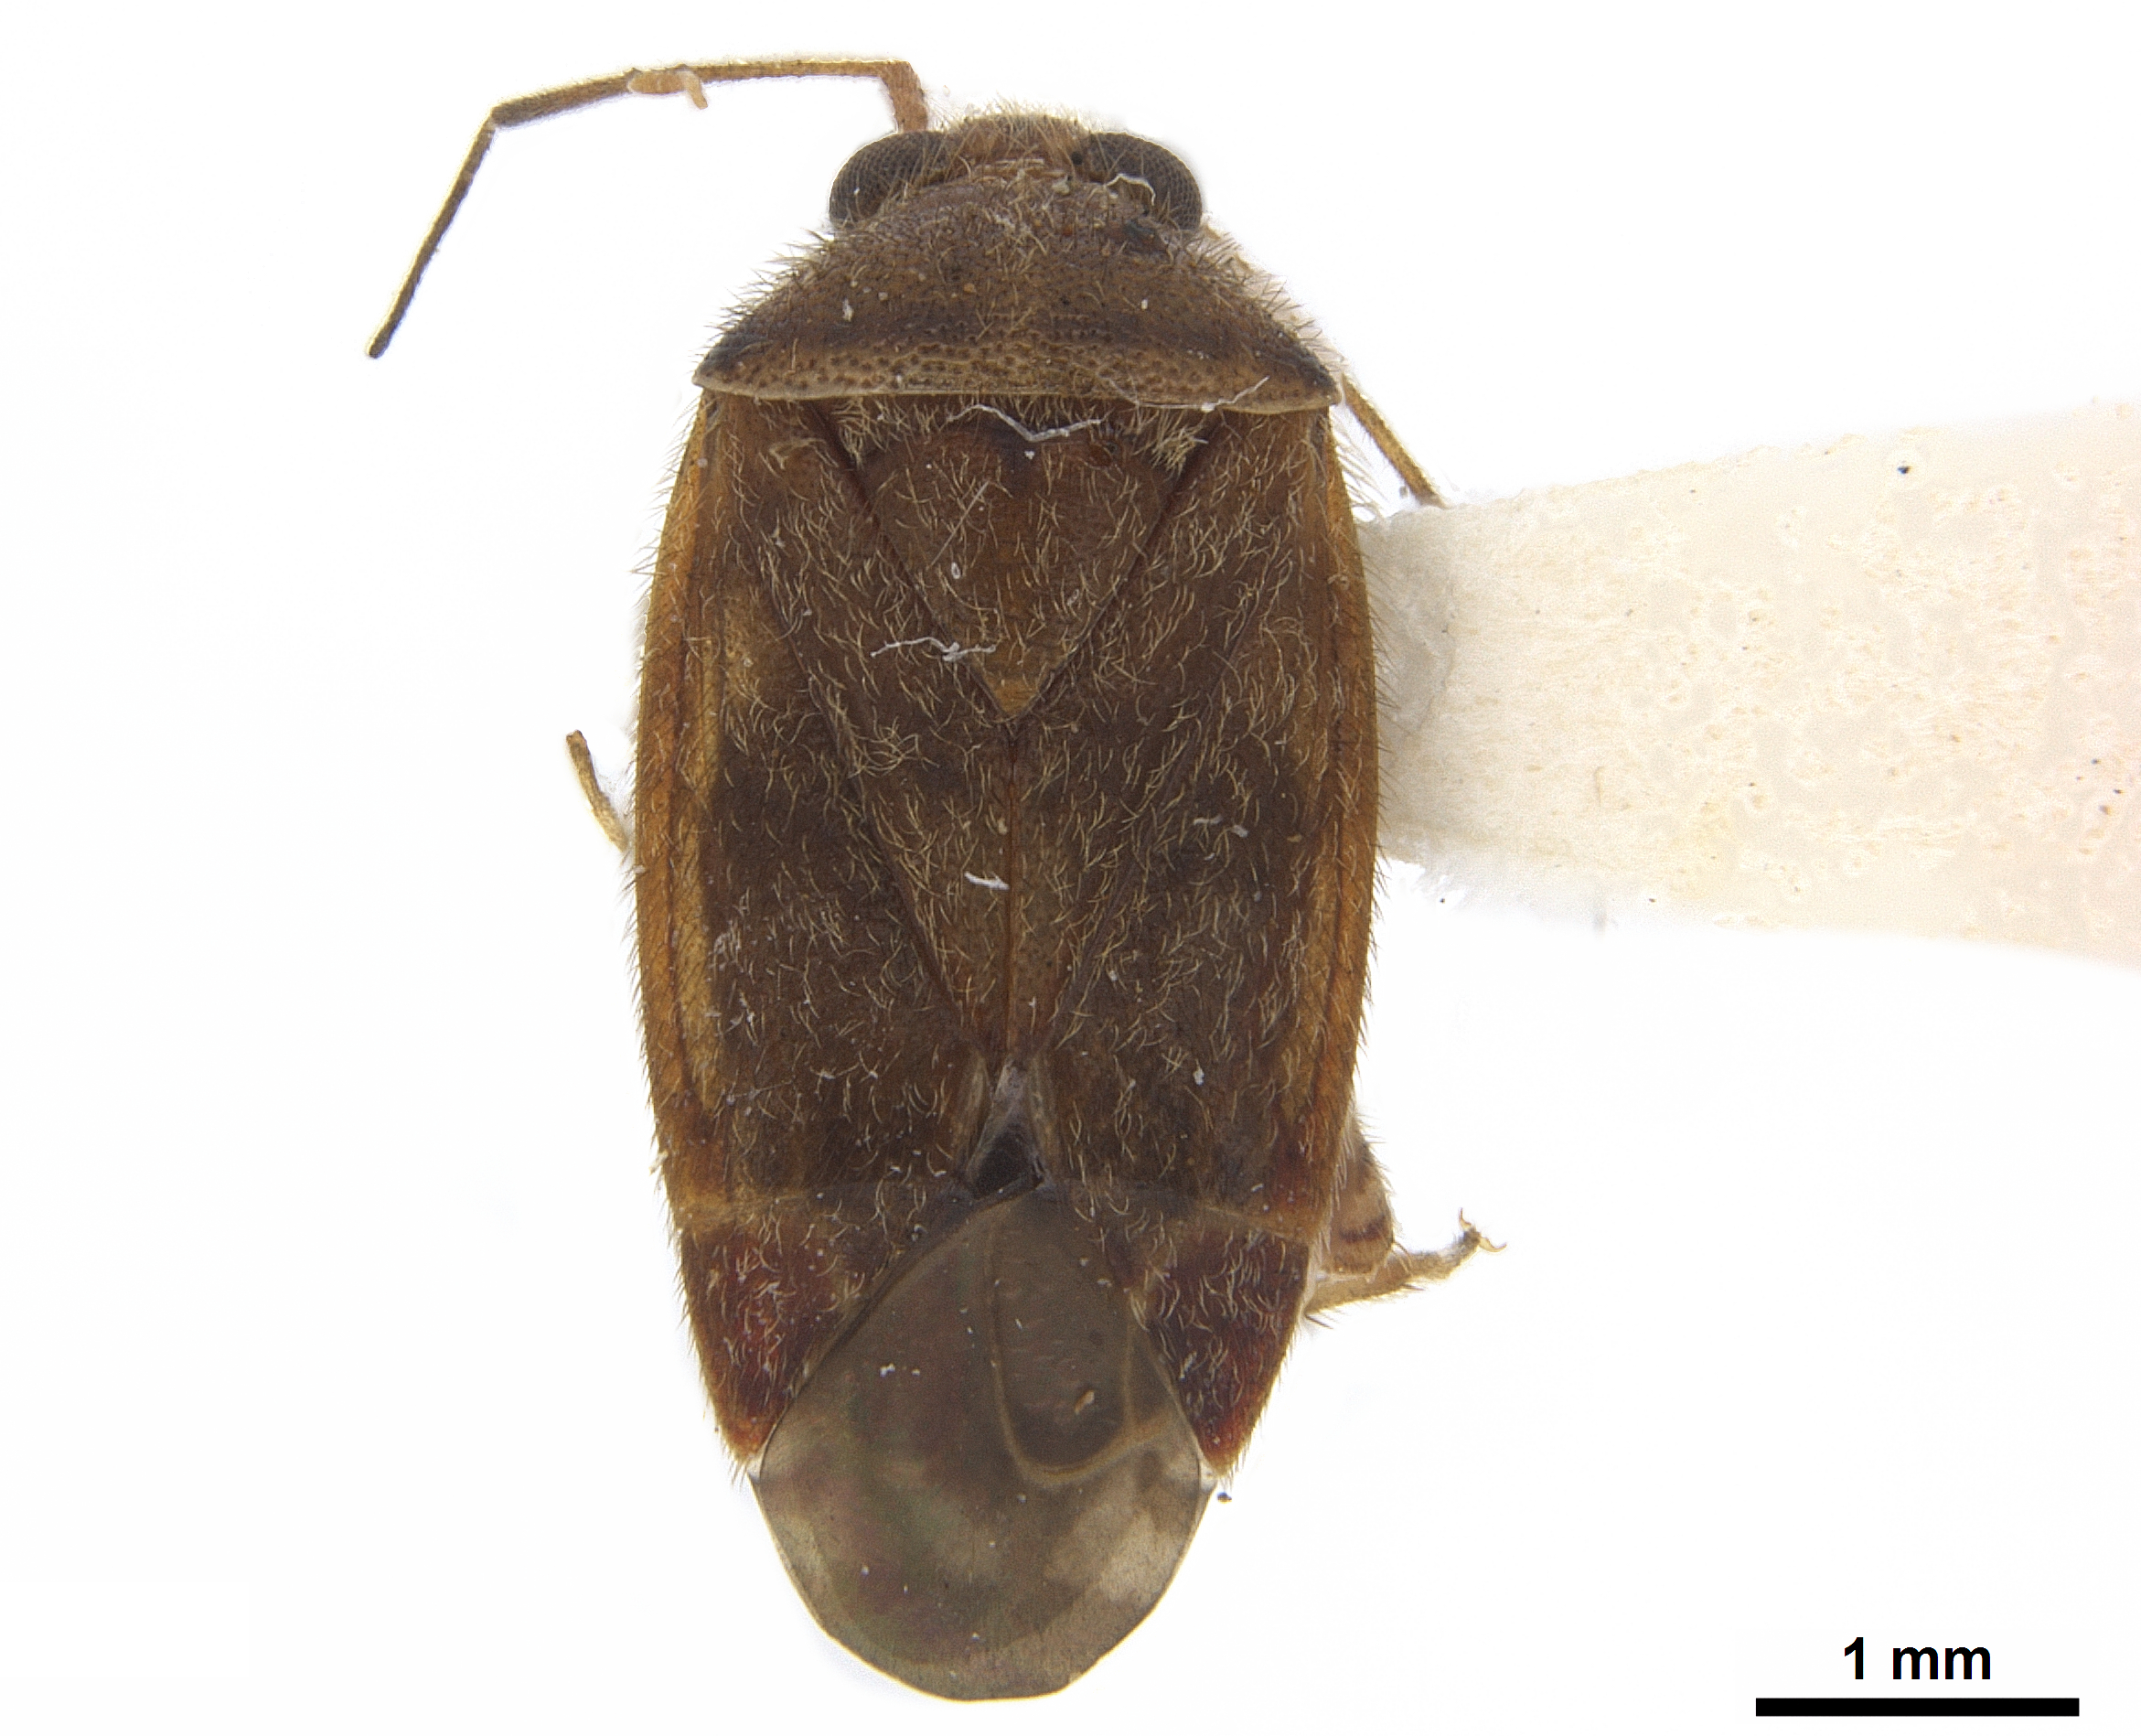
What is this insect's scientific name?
Diognetus intonsus
